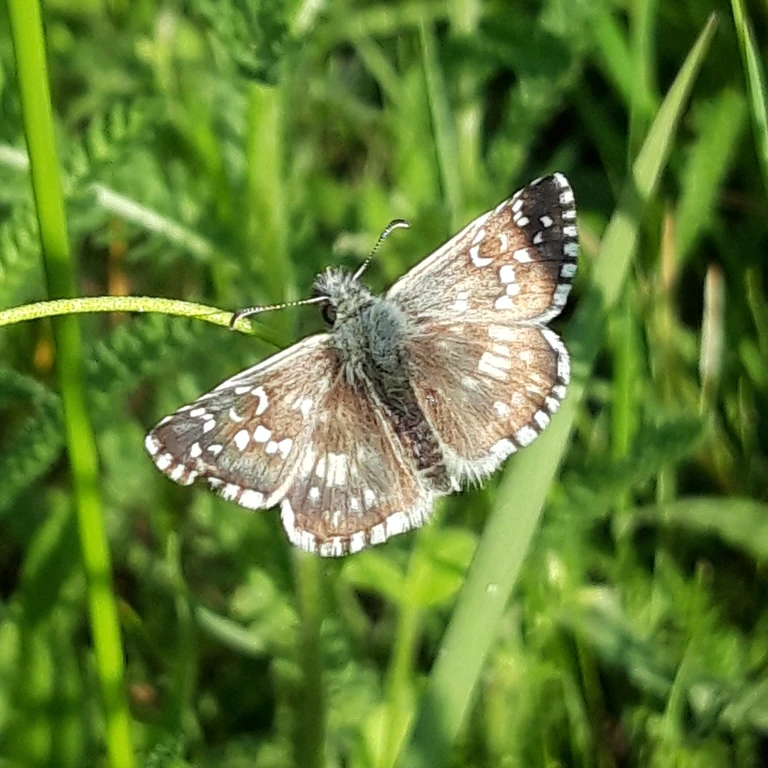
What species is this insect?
Pyrgus armoricanus
